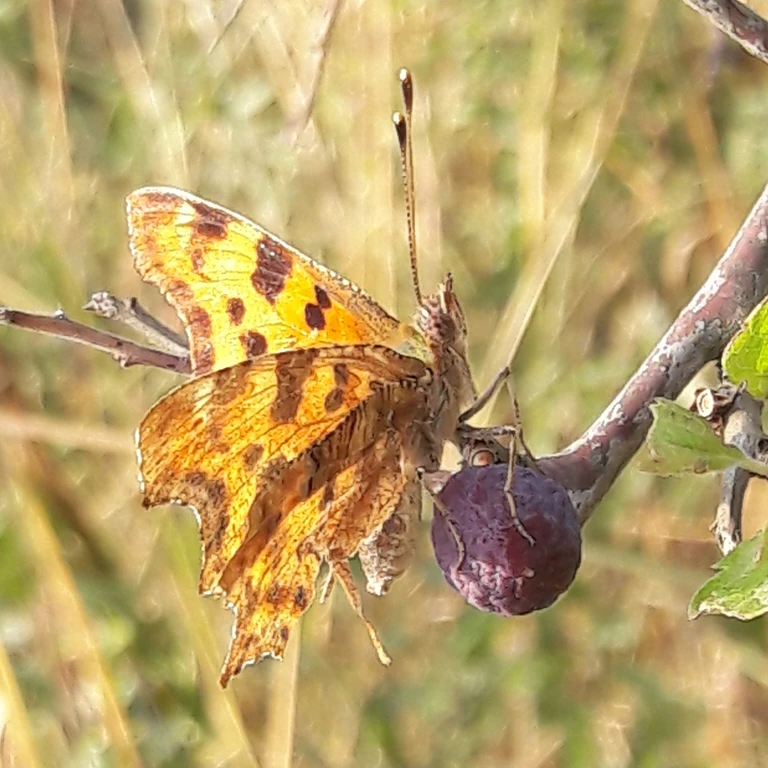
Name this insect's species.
Polygonia c-album
